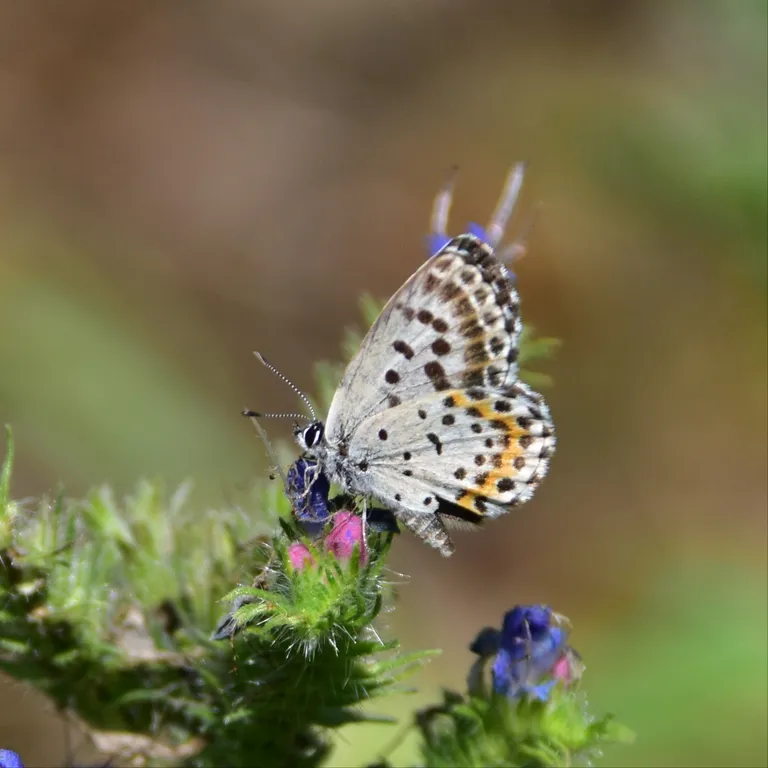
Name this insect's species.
Scolitantides orion
